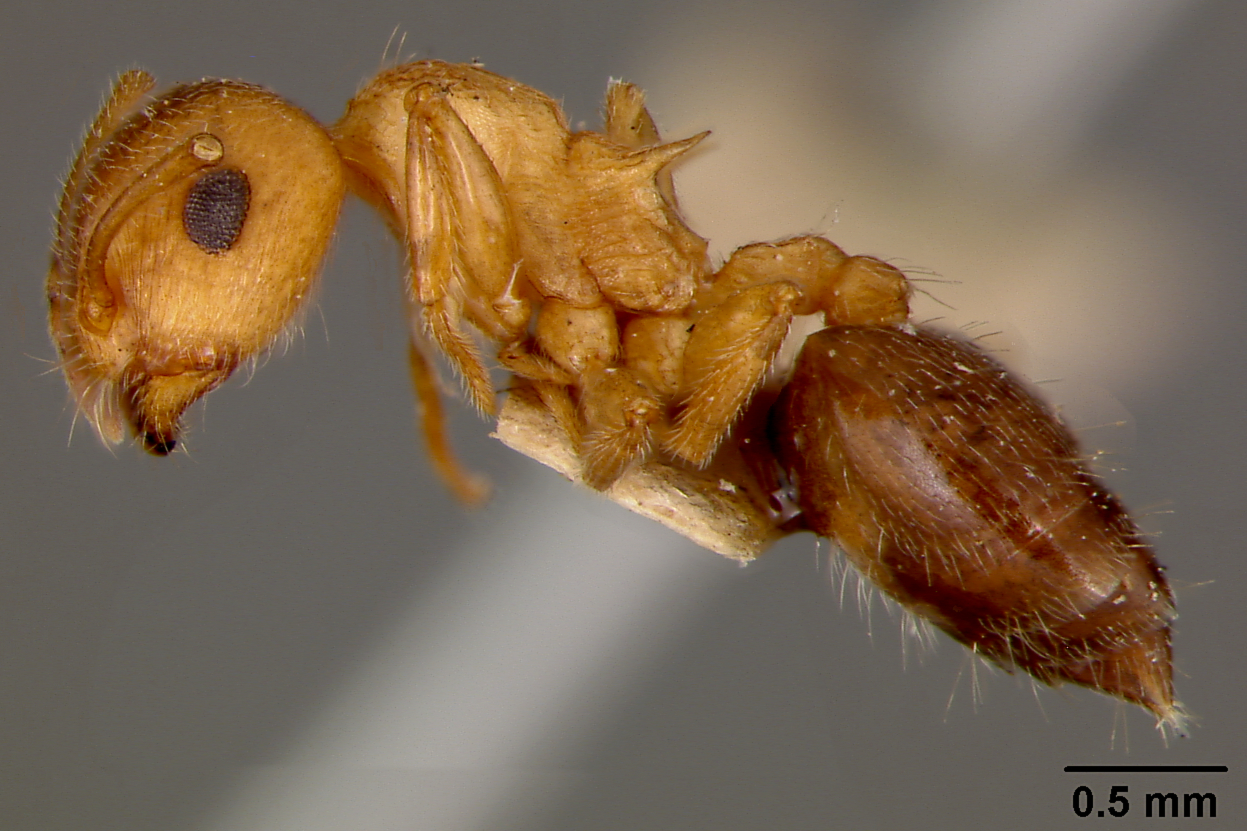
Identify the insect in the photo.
Crematogaster rossi
